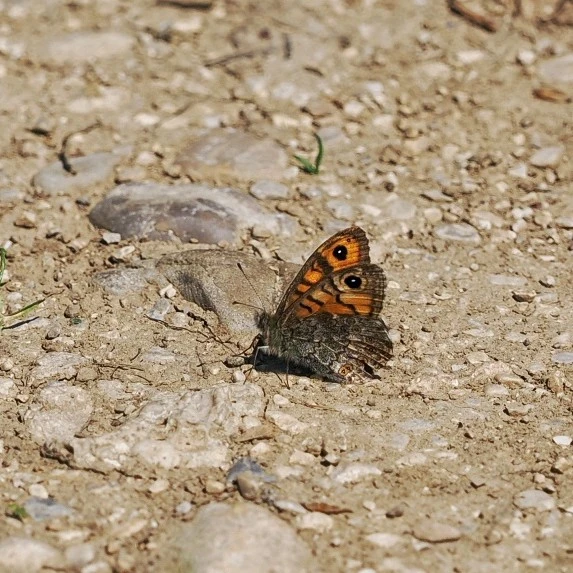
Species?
Lasiommata megera (also Pararge megera)
